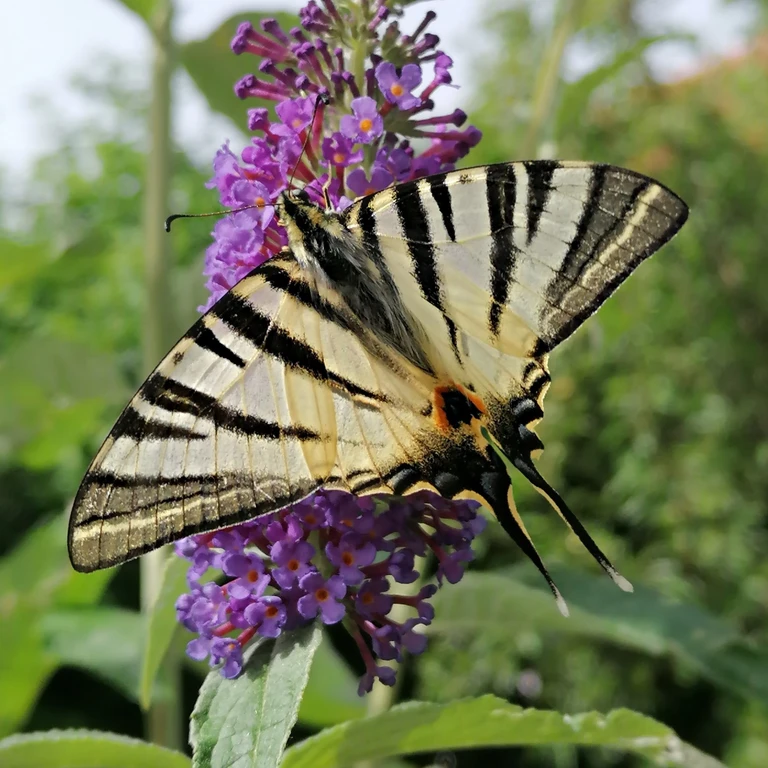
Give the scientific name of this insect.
Iphiclides podalirius
